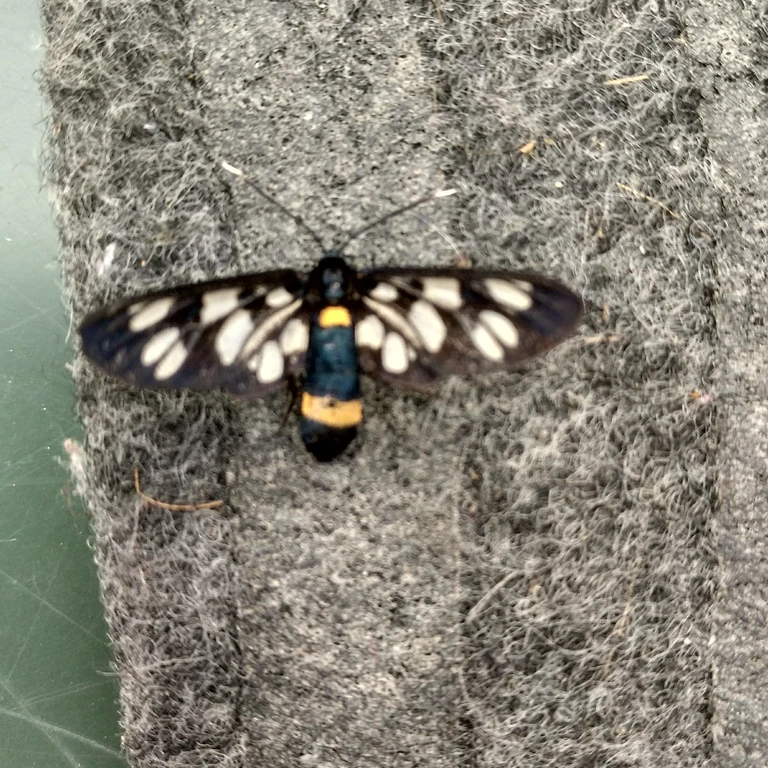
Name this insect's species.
Amata phegea
